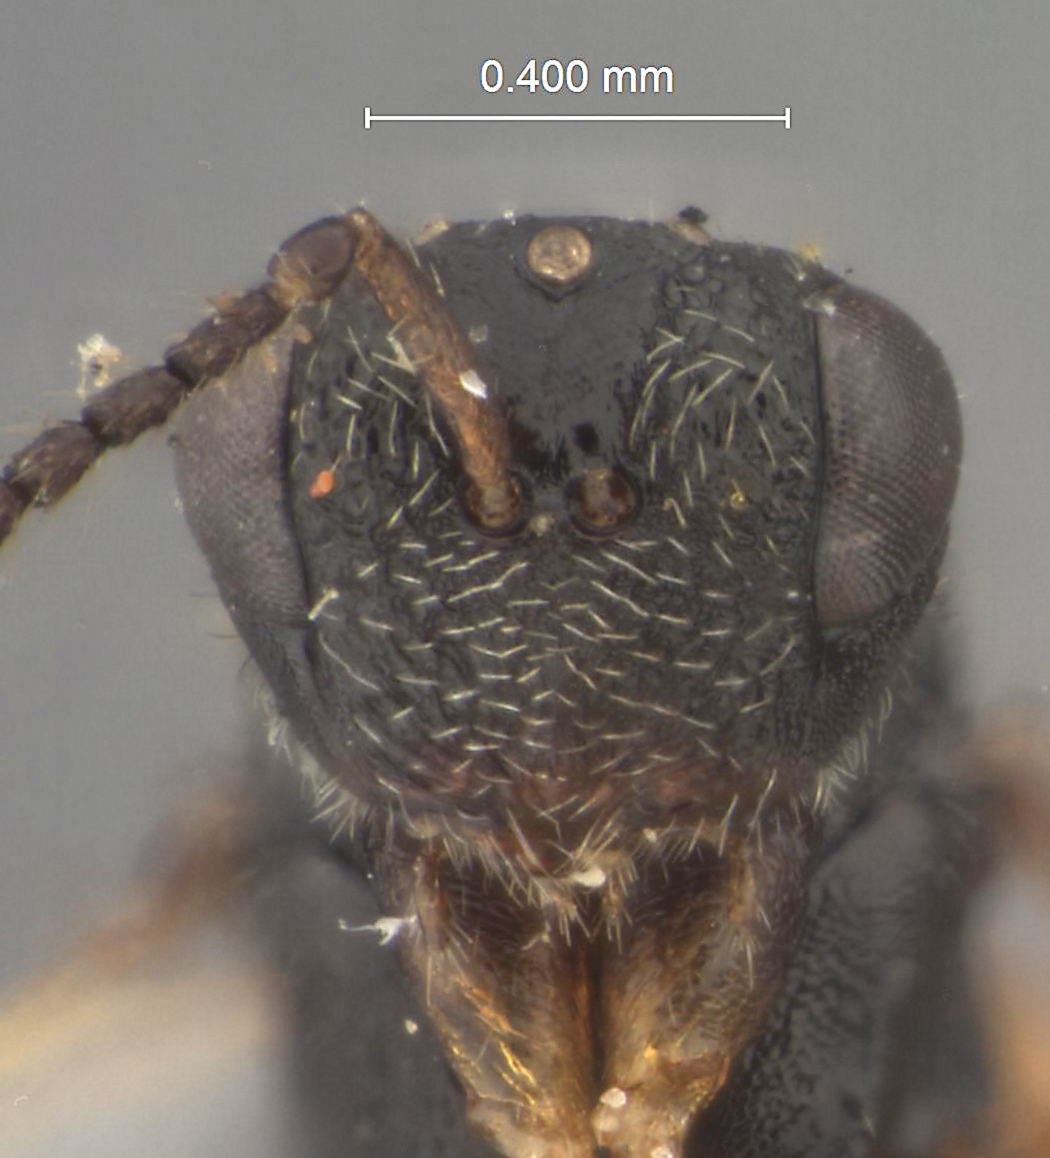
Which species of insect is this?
Harmolita hesperus
